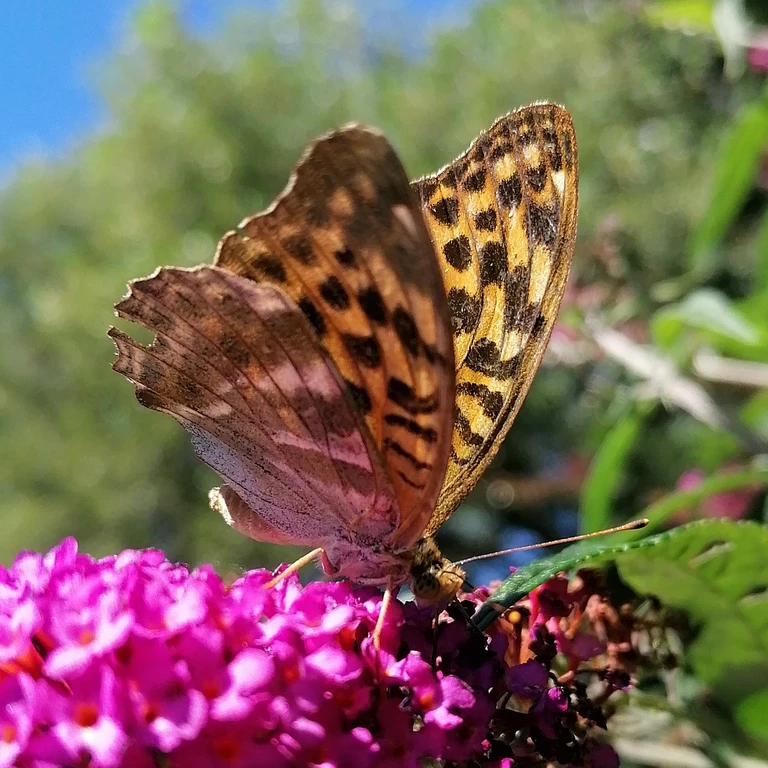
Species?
Argynnis paphia
